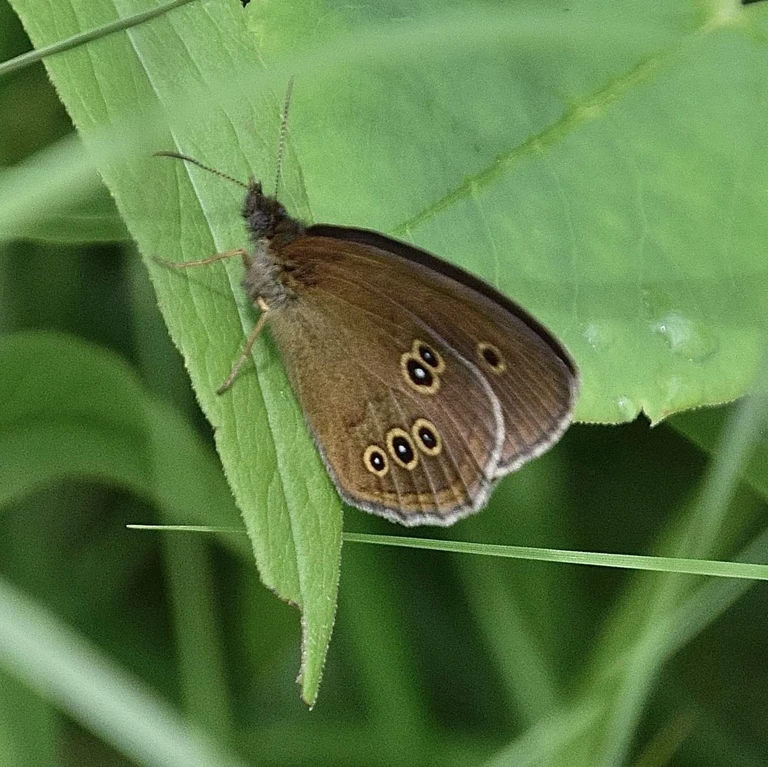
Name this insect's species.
Aphantopus hyperantus
